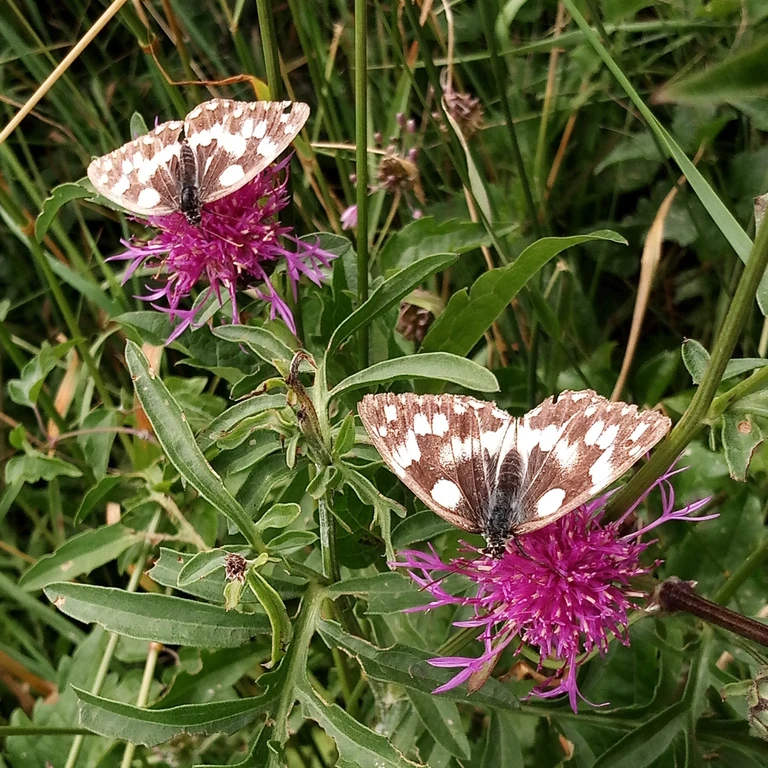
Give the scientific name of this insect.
Melanargia galathea
